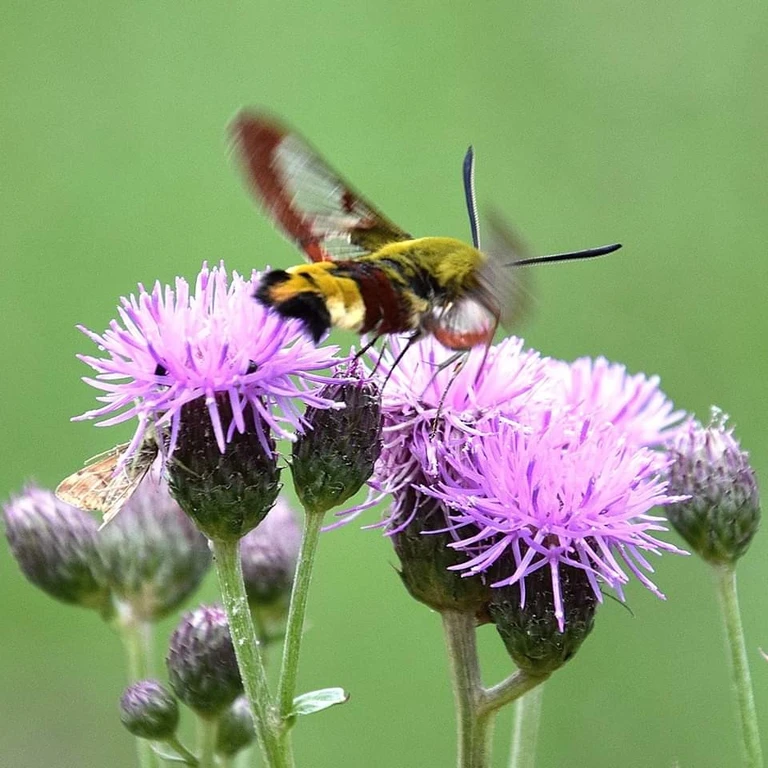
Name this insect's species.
Hemaris fuciformis
